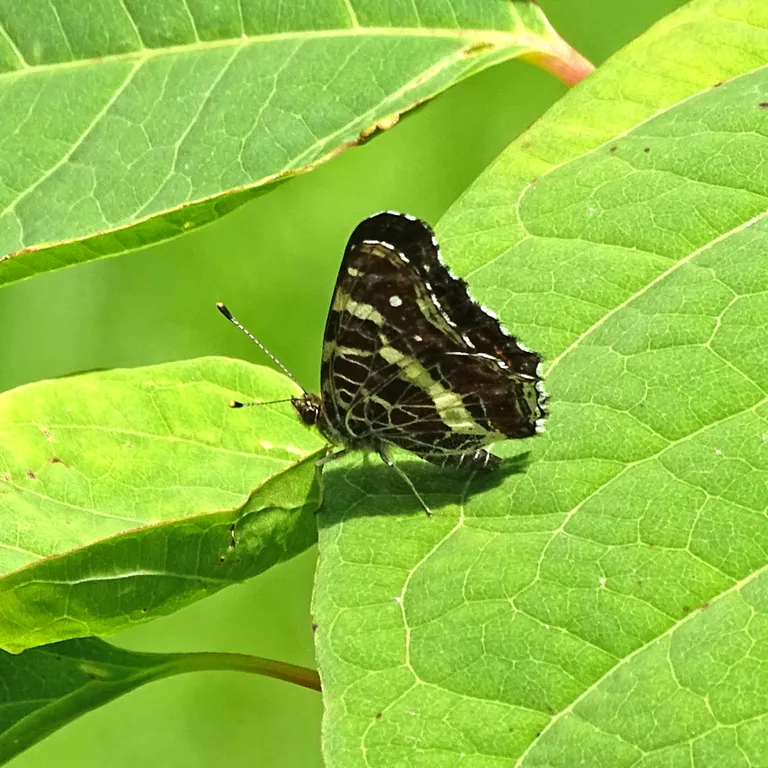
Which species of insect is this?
Araschnia levana
